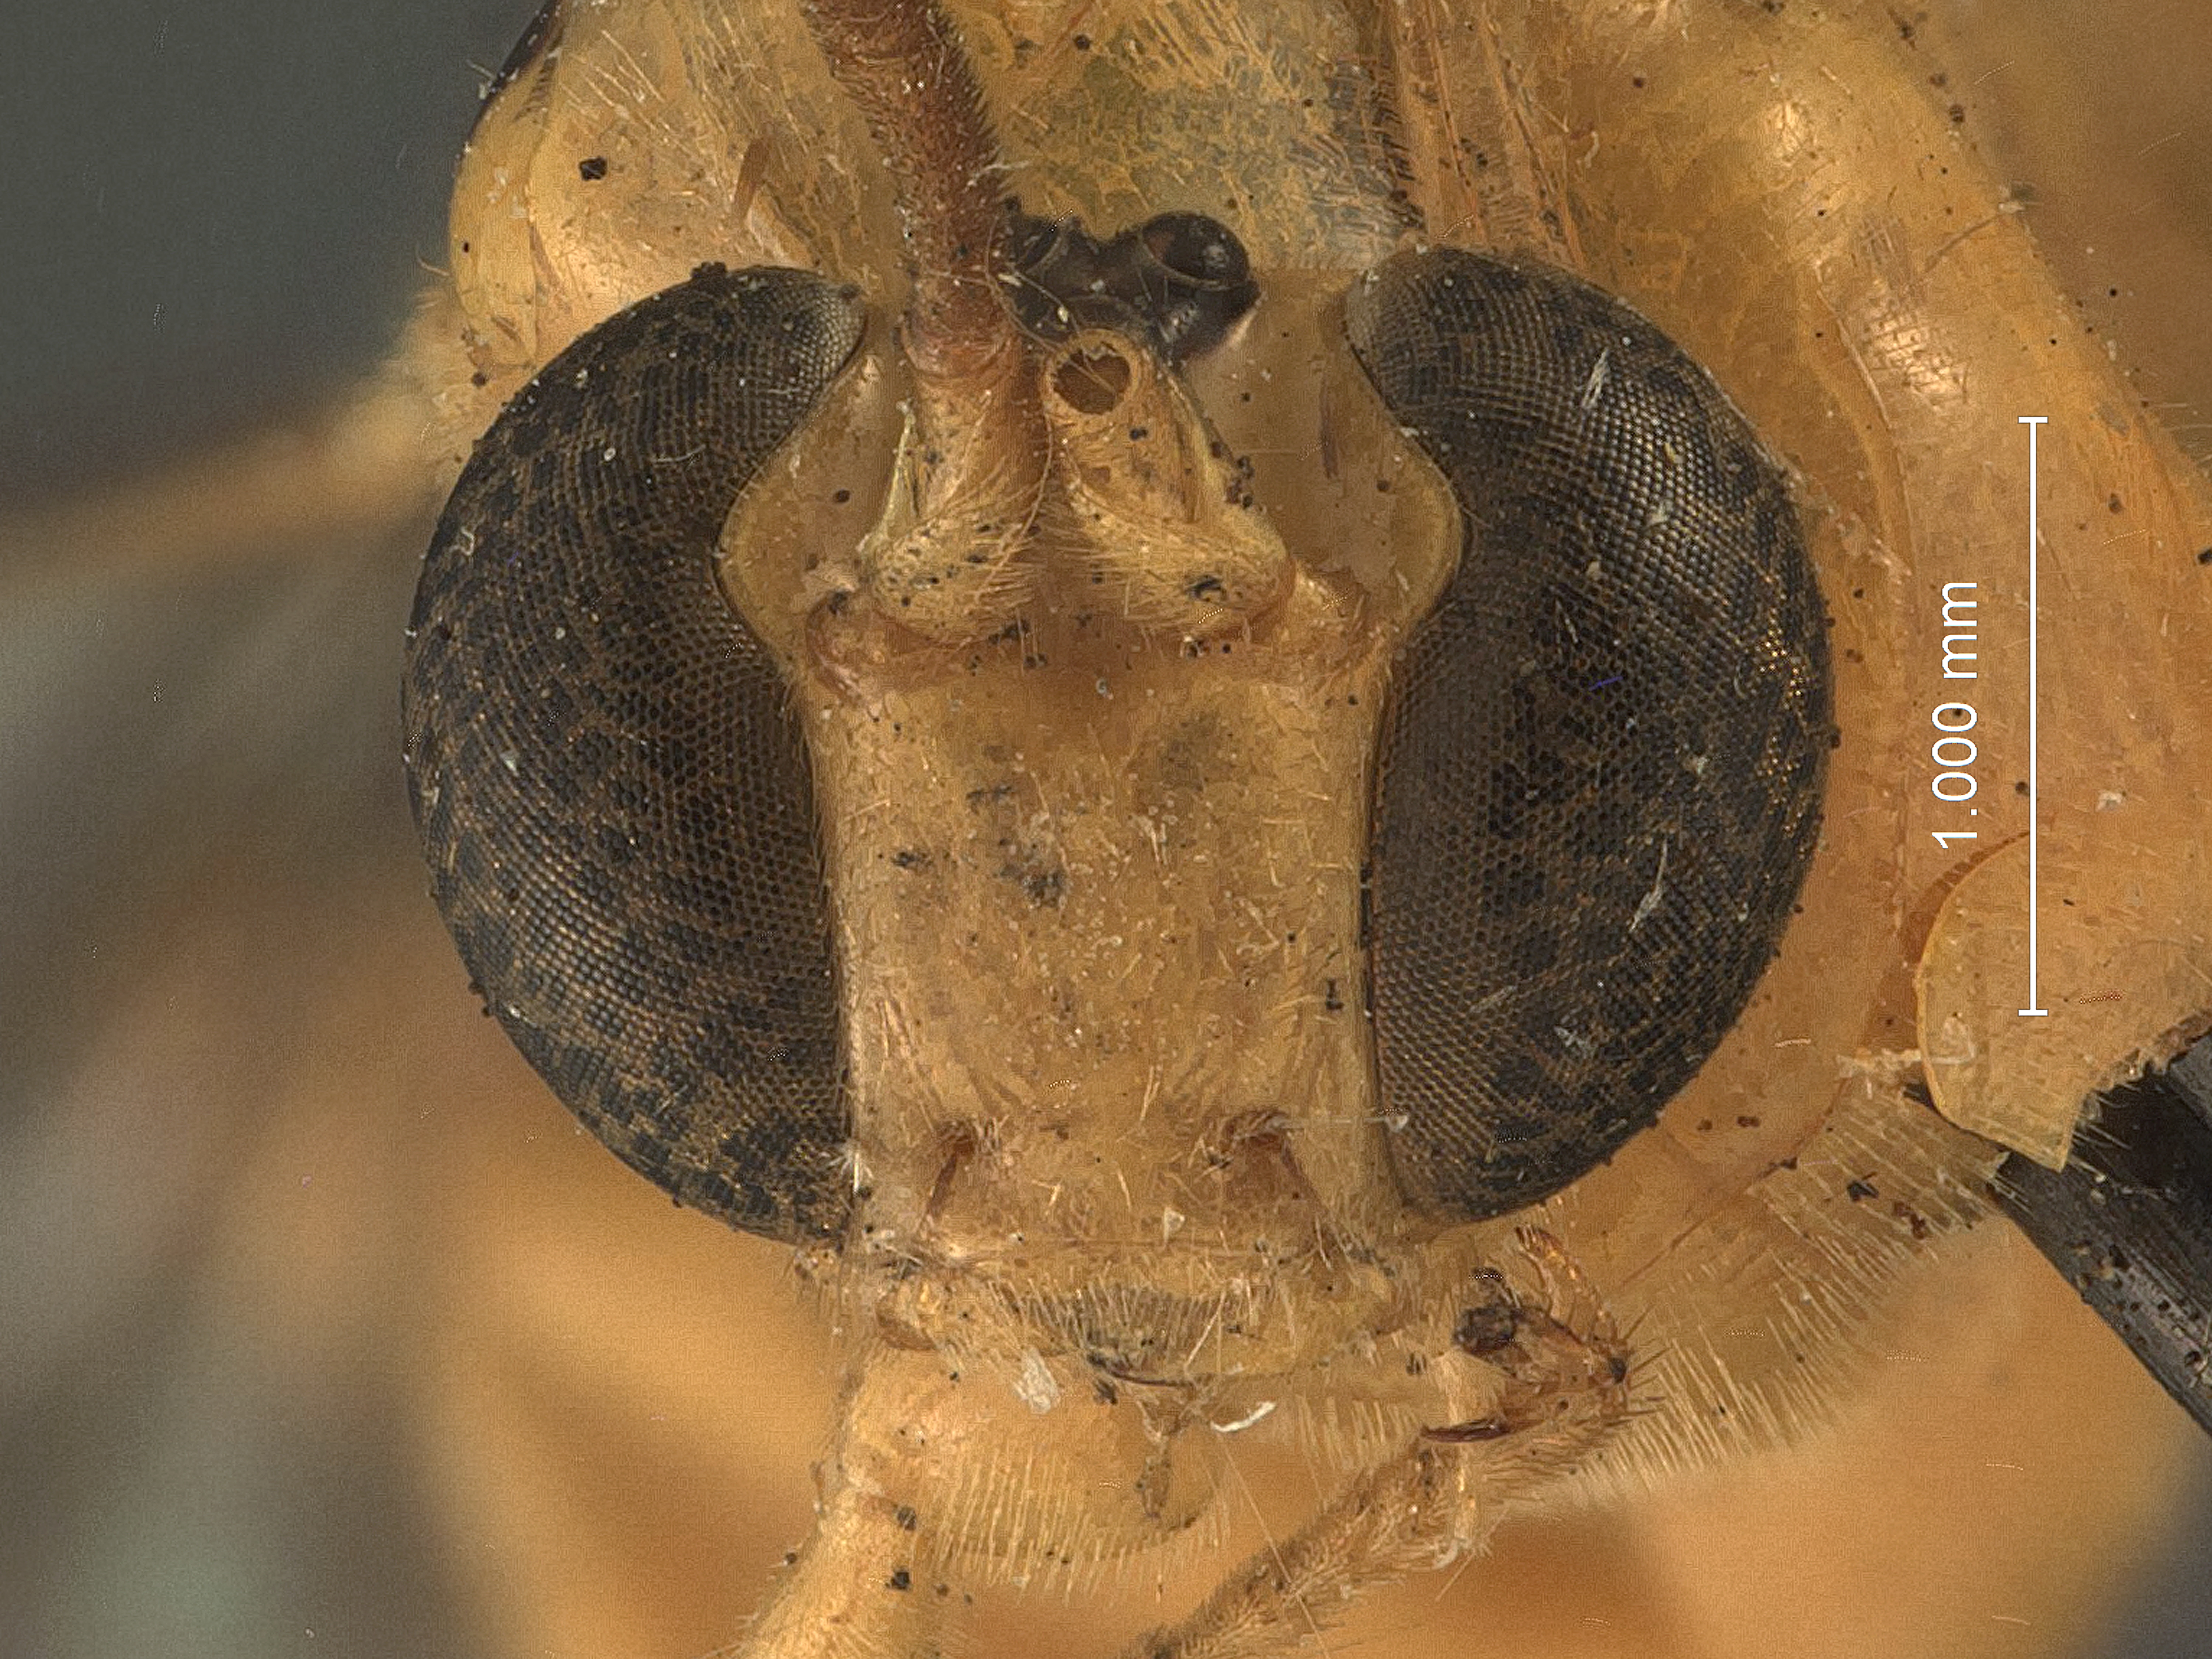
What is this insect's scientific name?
Xanthopimpla densa
